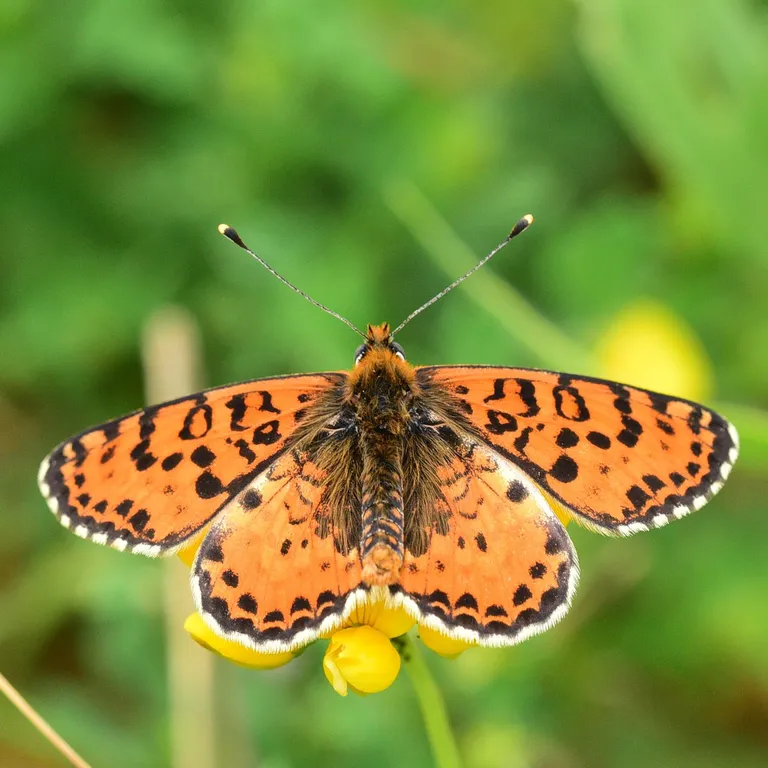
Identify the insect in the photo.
Melitaea didyma
